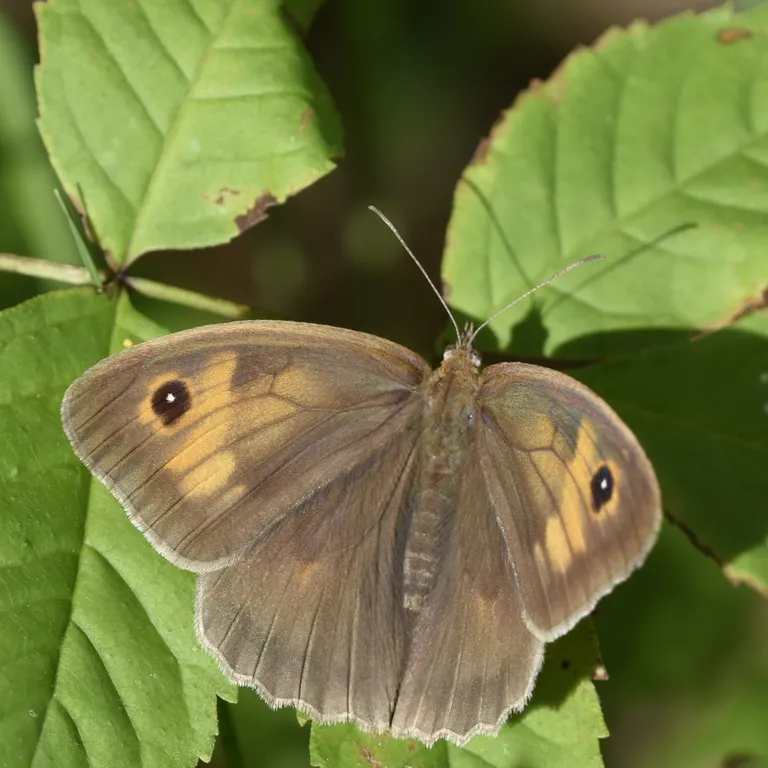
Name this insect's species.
Maniola jurtina
